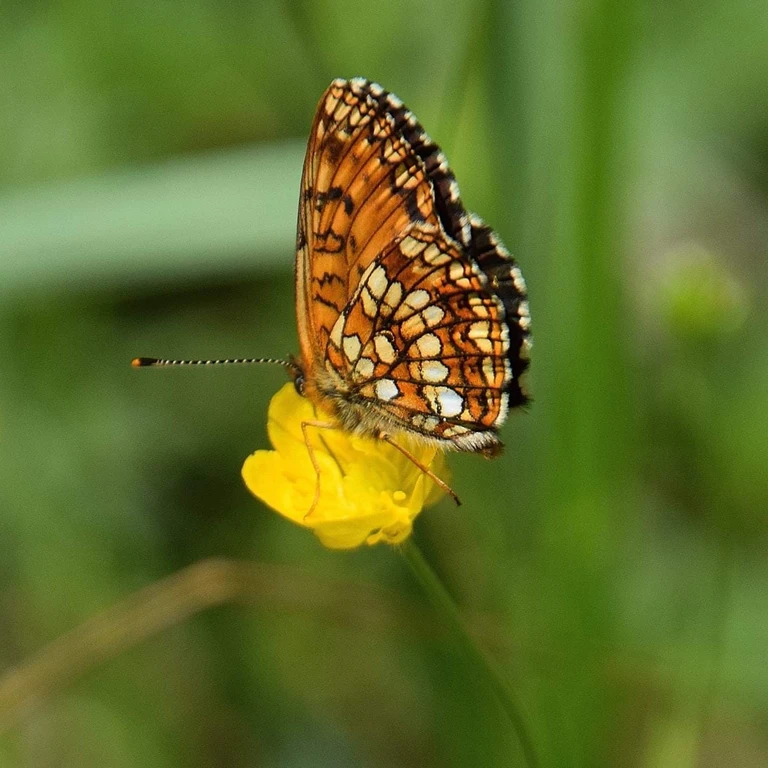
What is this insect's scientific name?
Melitaea diamina
